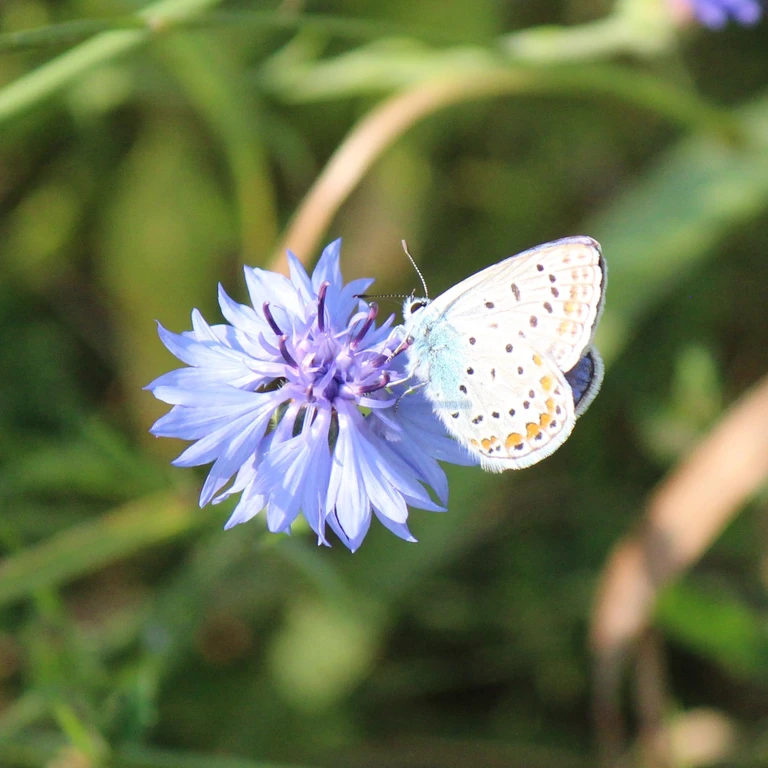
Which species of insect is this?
Polyommatus icarus
